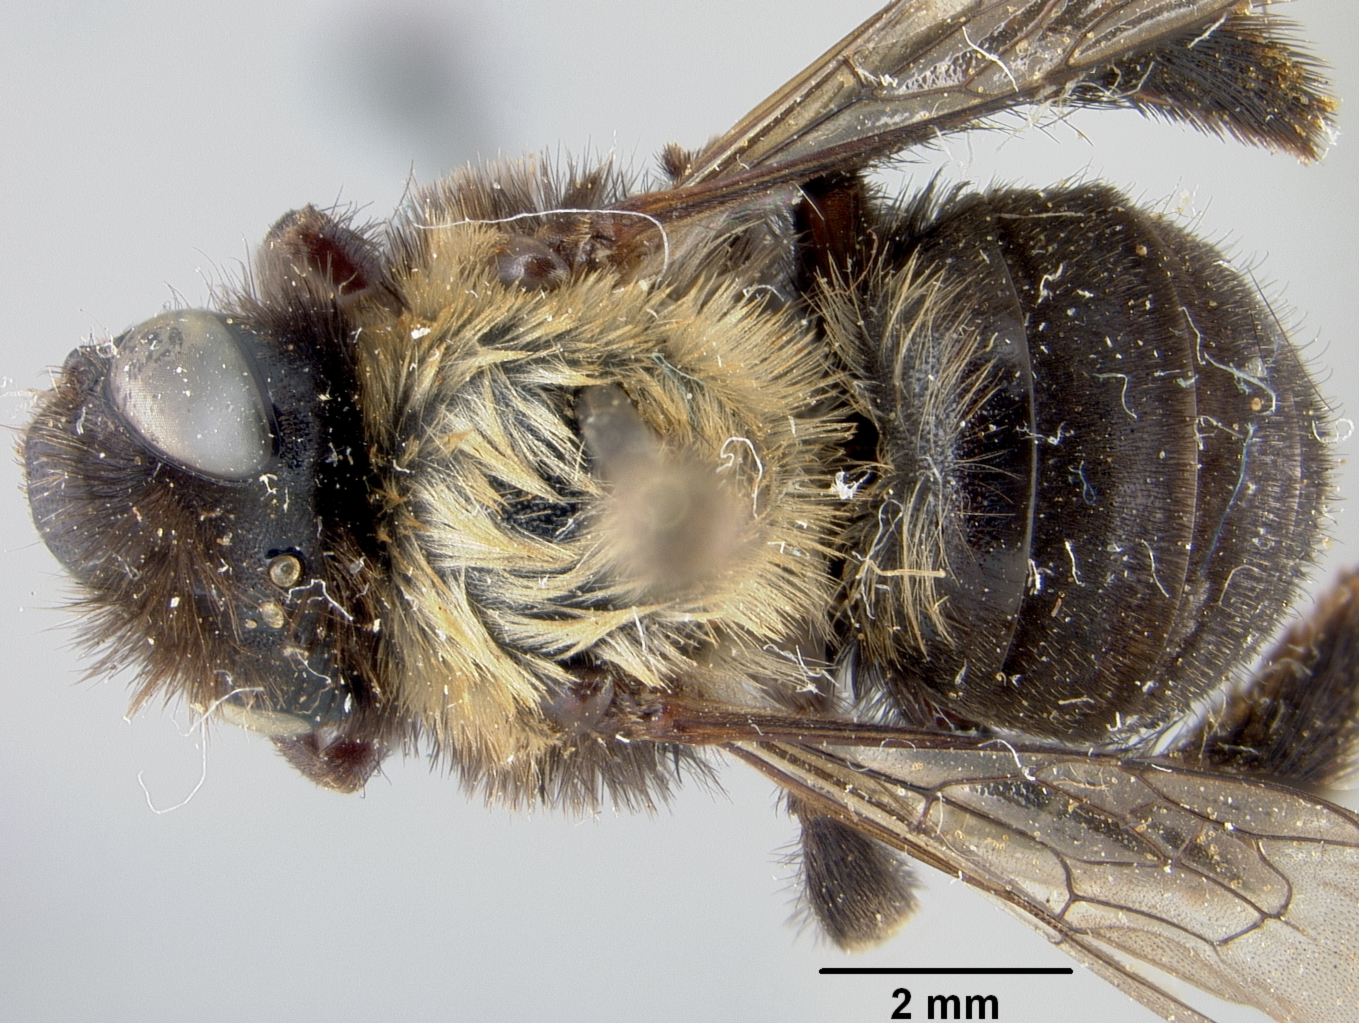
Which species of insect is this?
Alloscirtetica boharti
